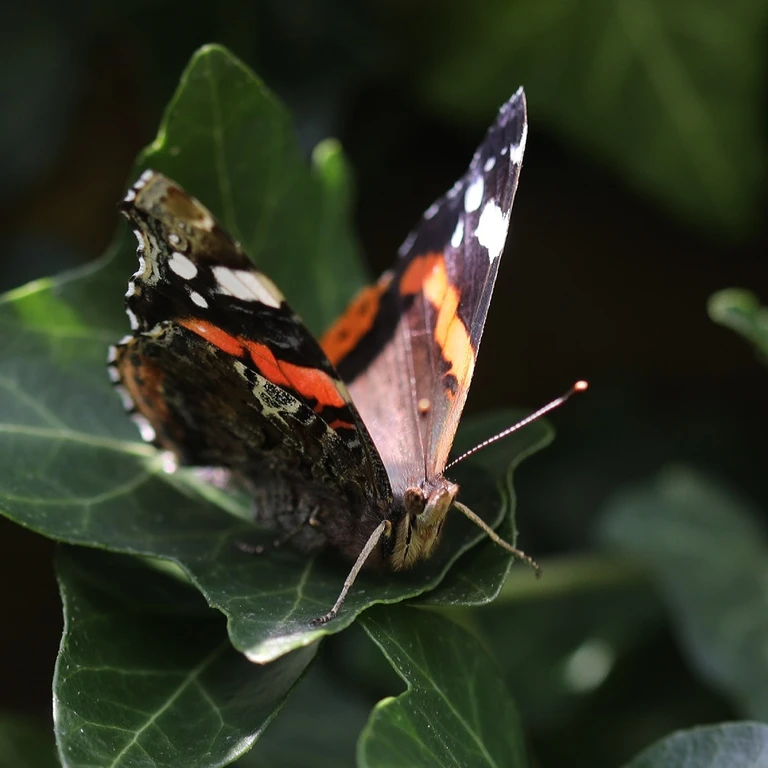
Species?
Vanessa atalanta
